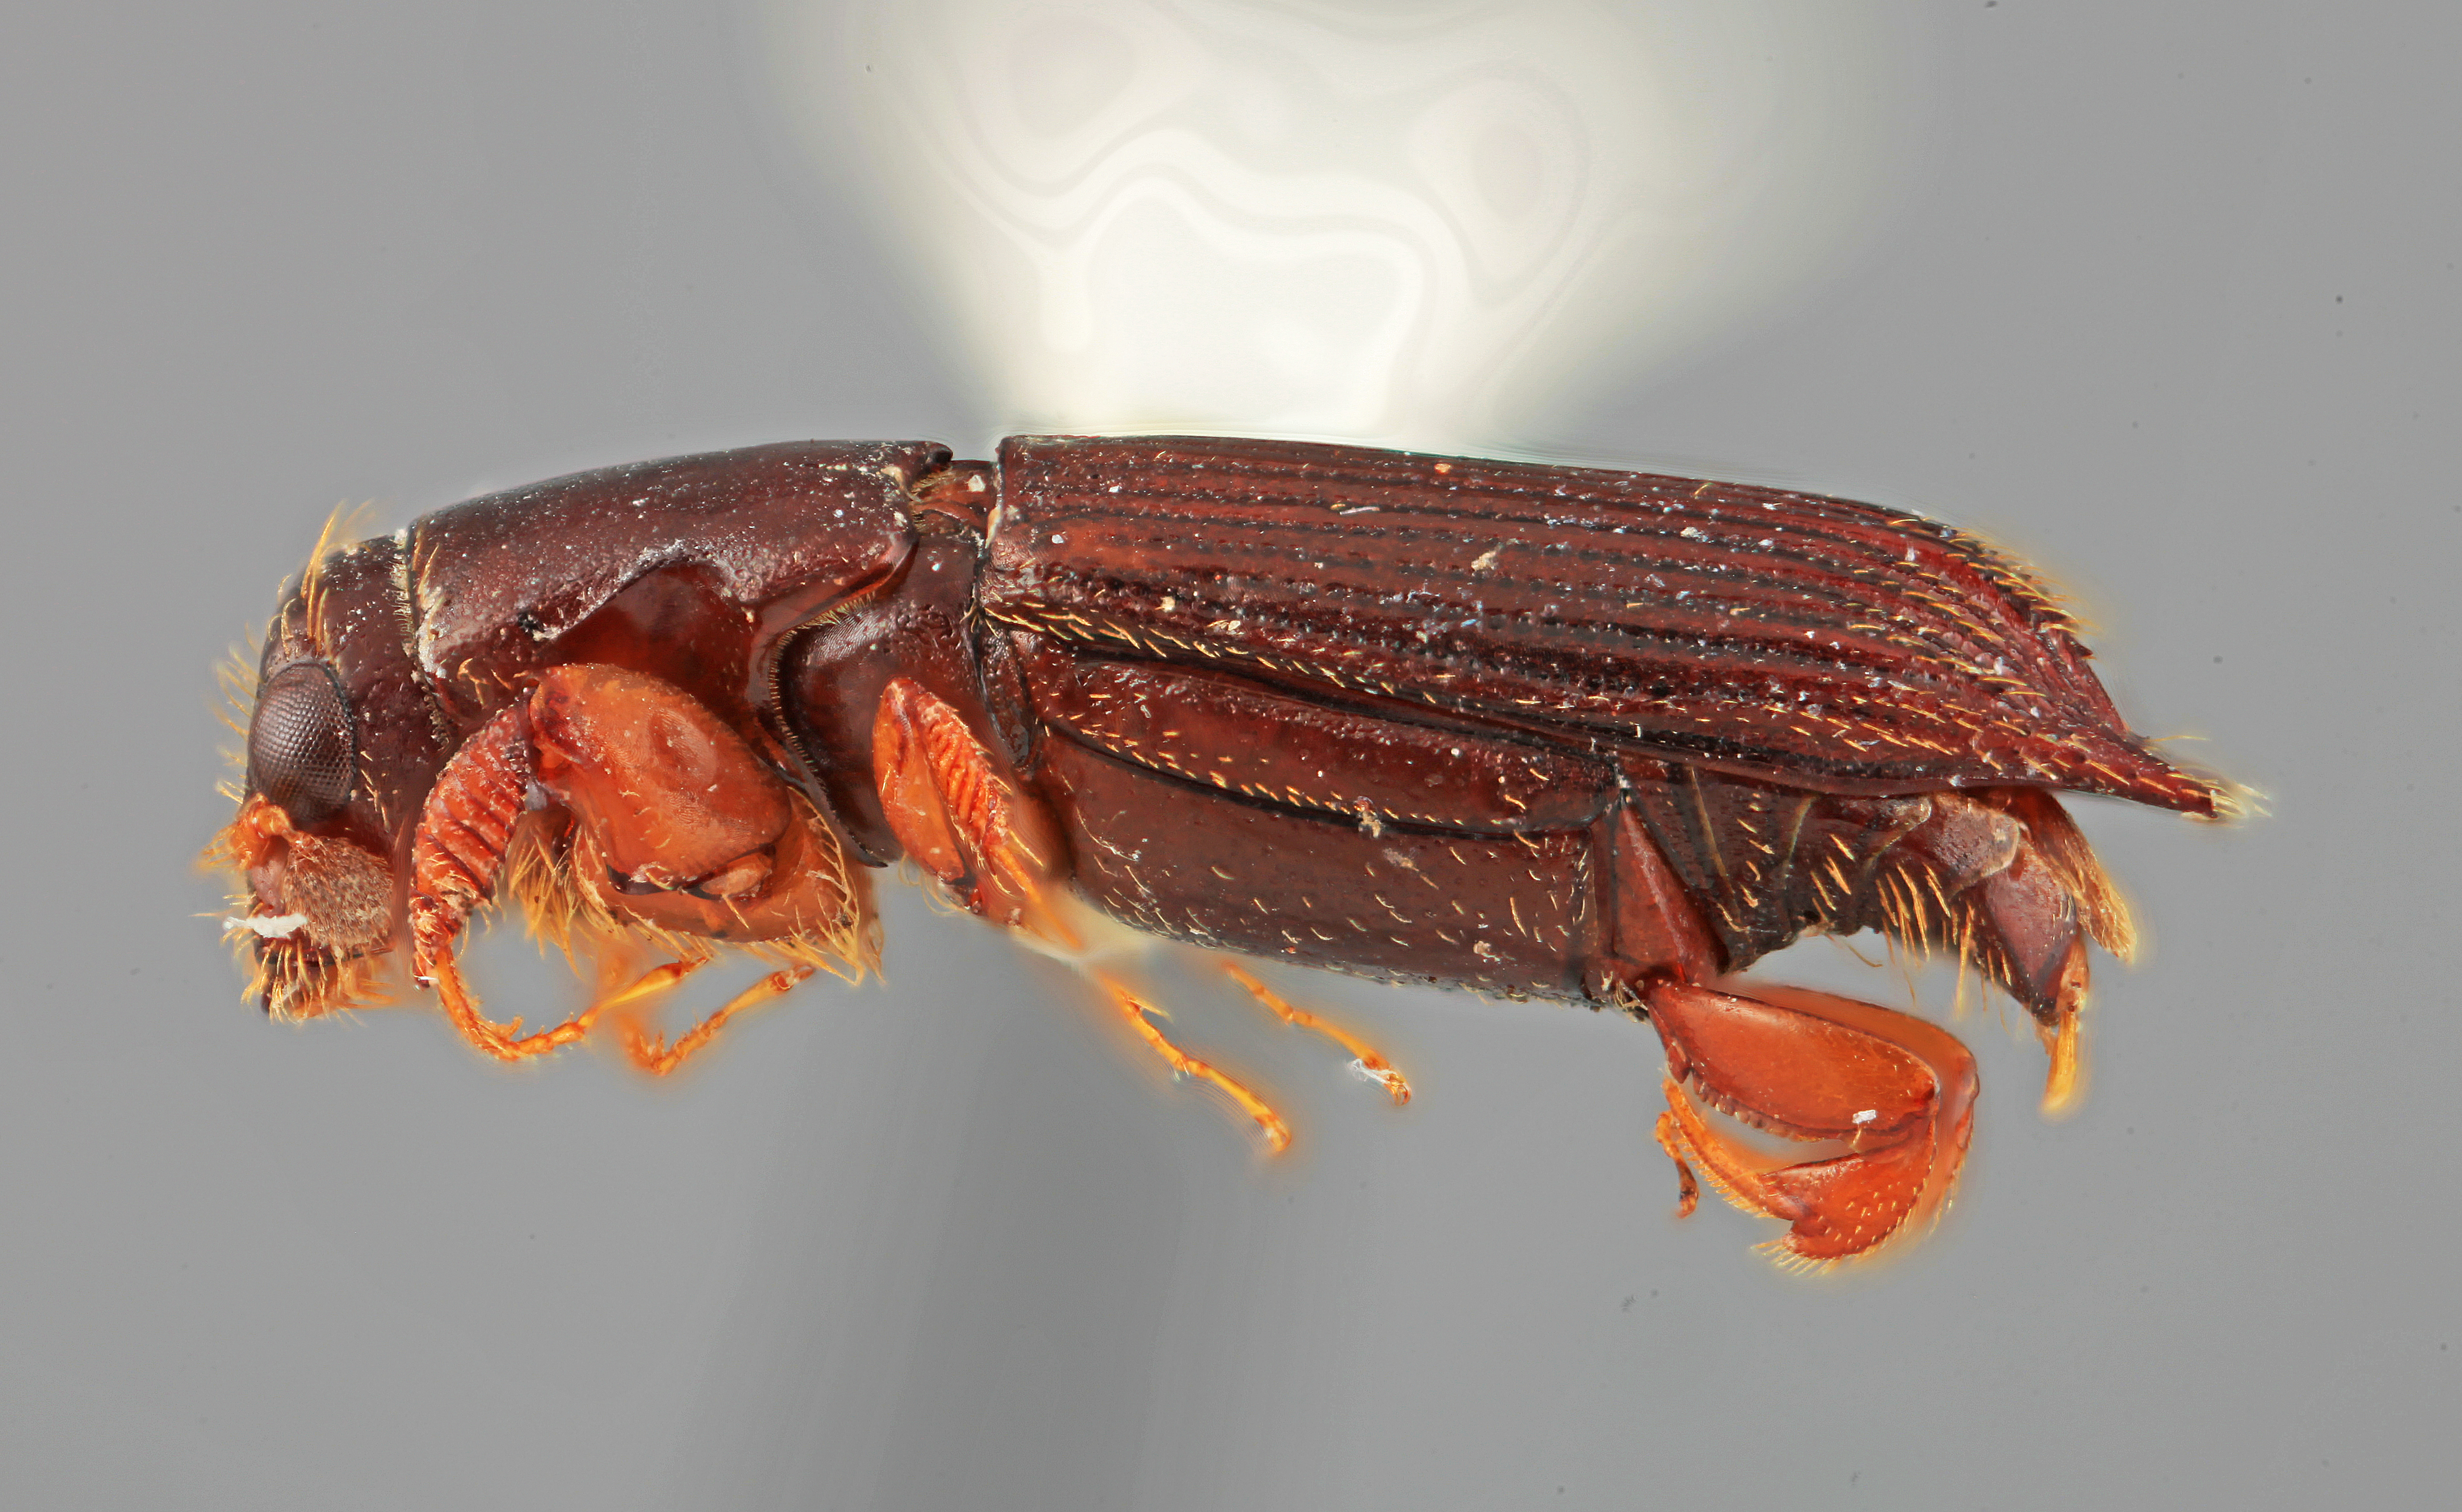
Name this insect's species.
Platypus longius
